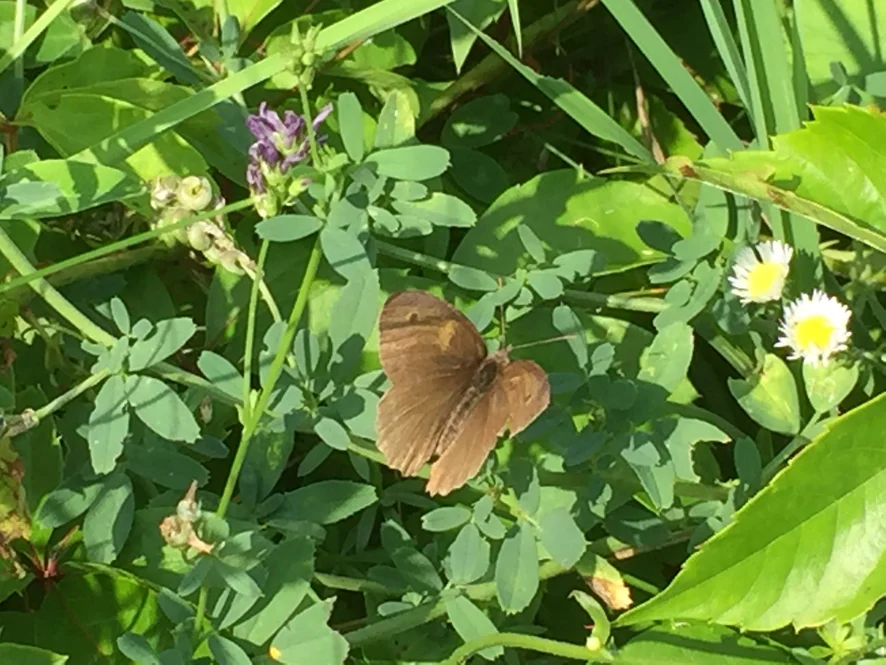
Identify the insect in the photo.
Maniola jurtina
